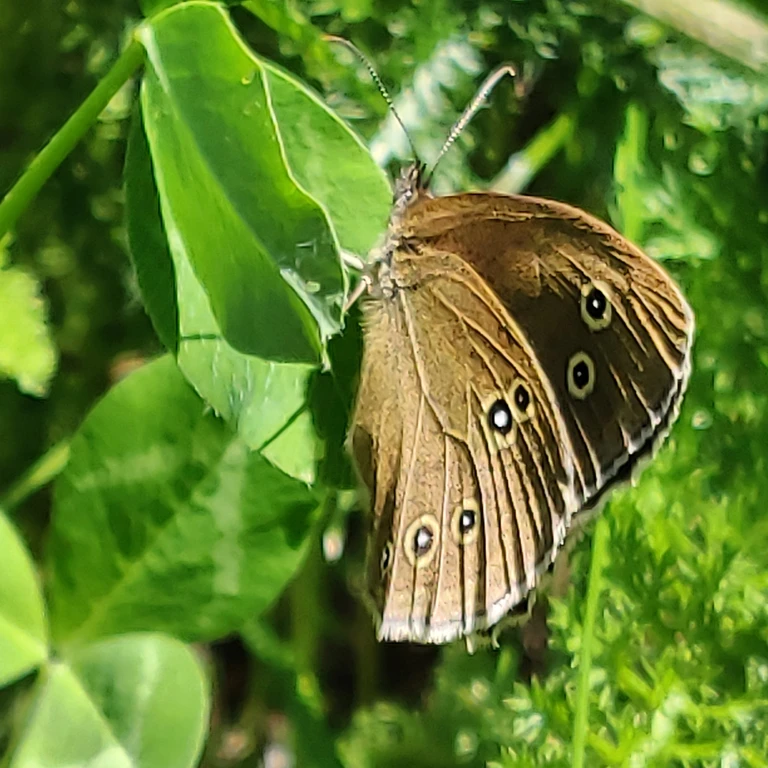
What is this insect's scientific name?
Aphantopus hyperantus
